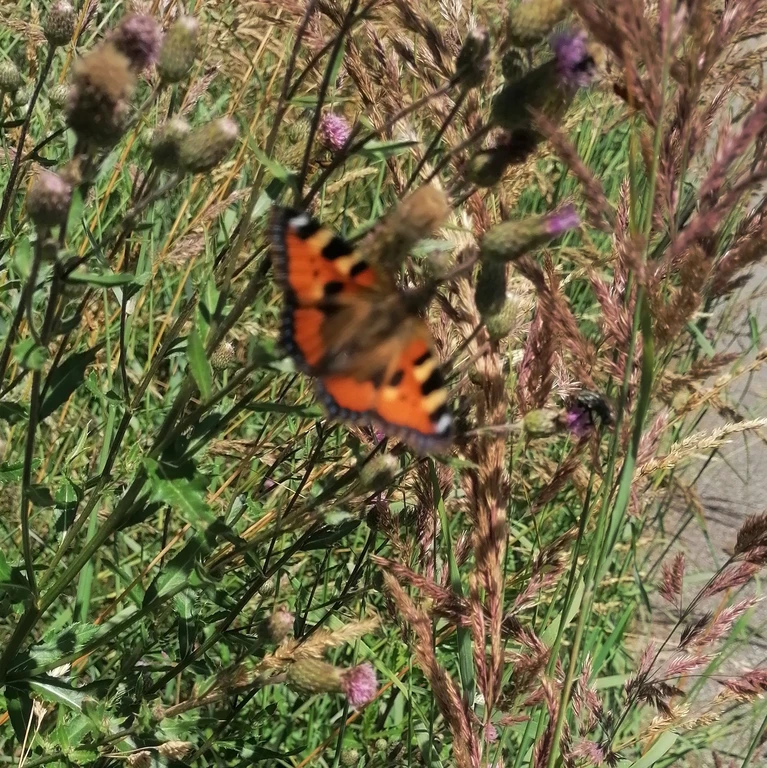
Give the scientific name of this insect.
Aglais urticae
